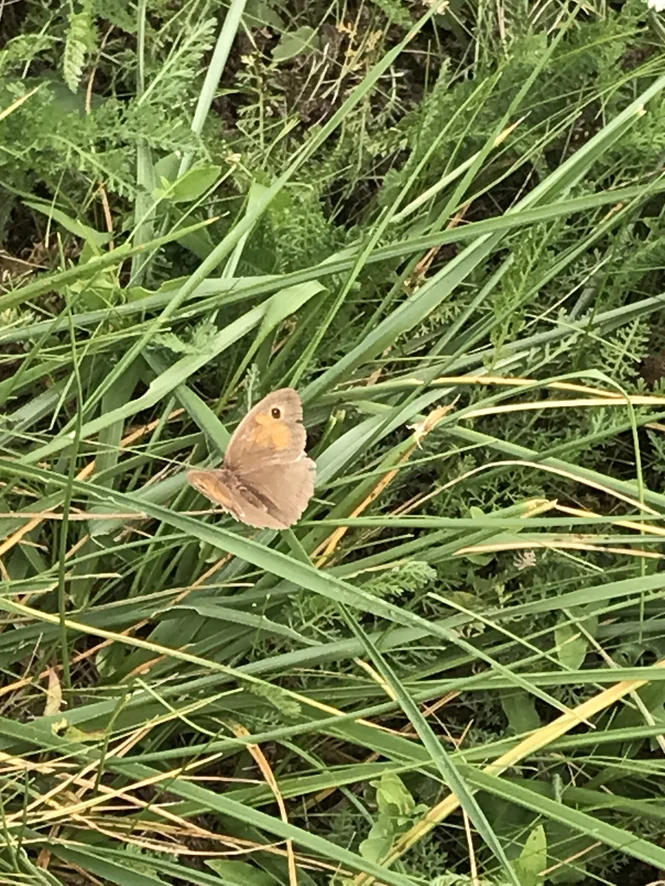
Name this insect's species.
Maniola jurtina
